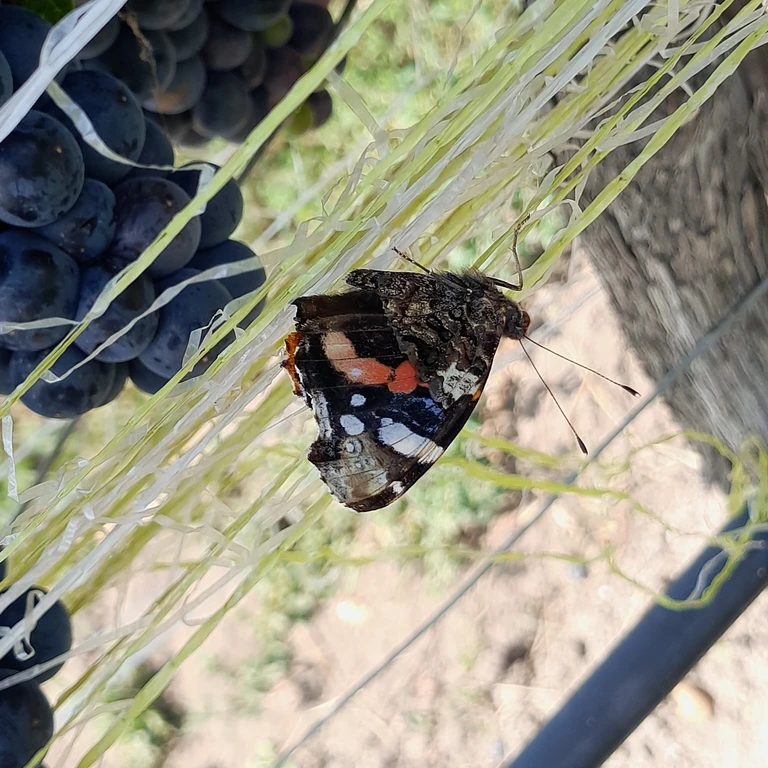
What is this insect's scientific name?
Vanessa atalanta
